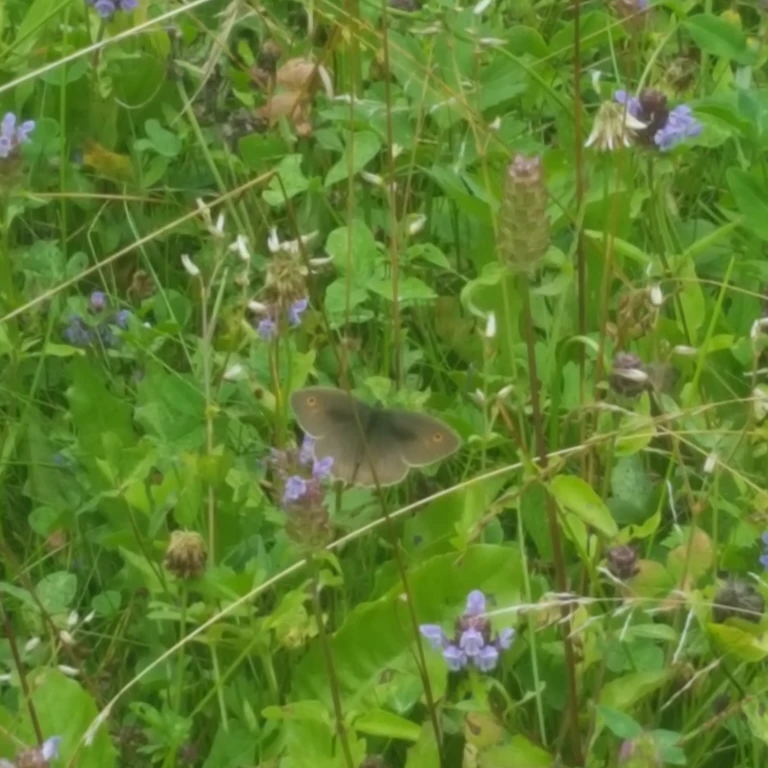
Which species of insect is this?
Maniola jurtina
